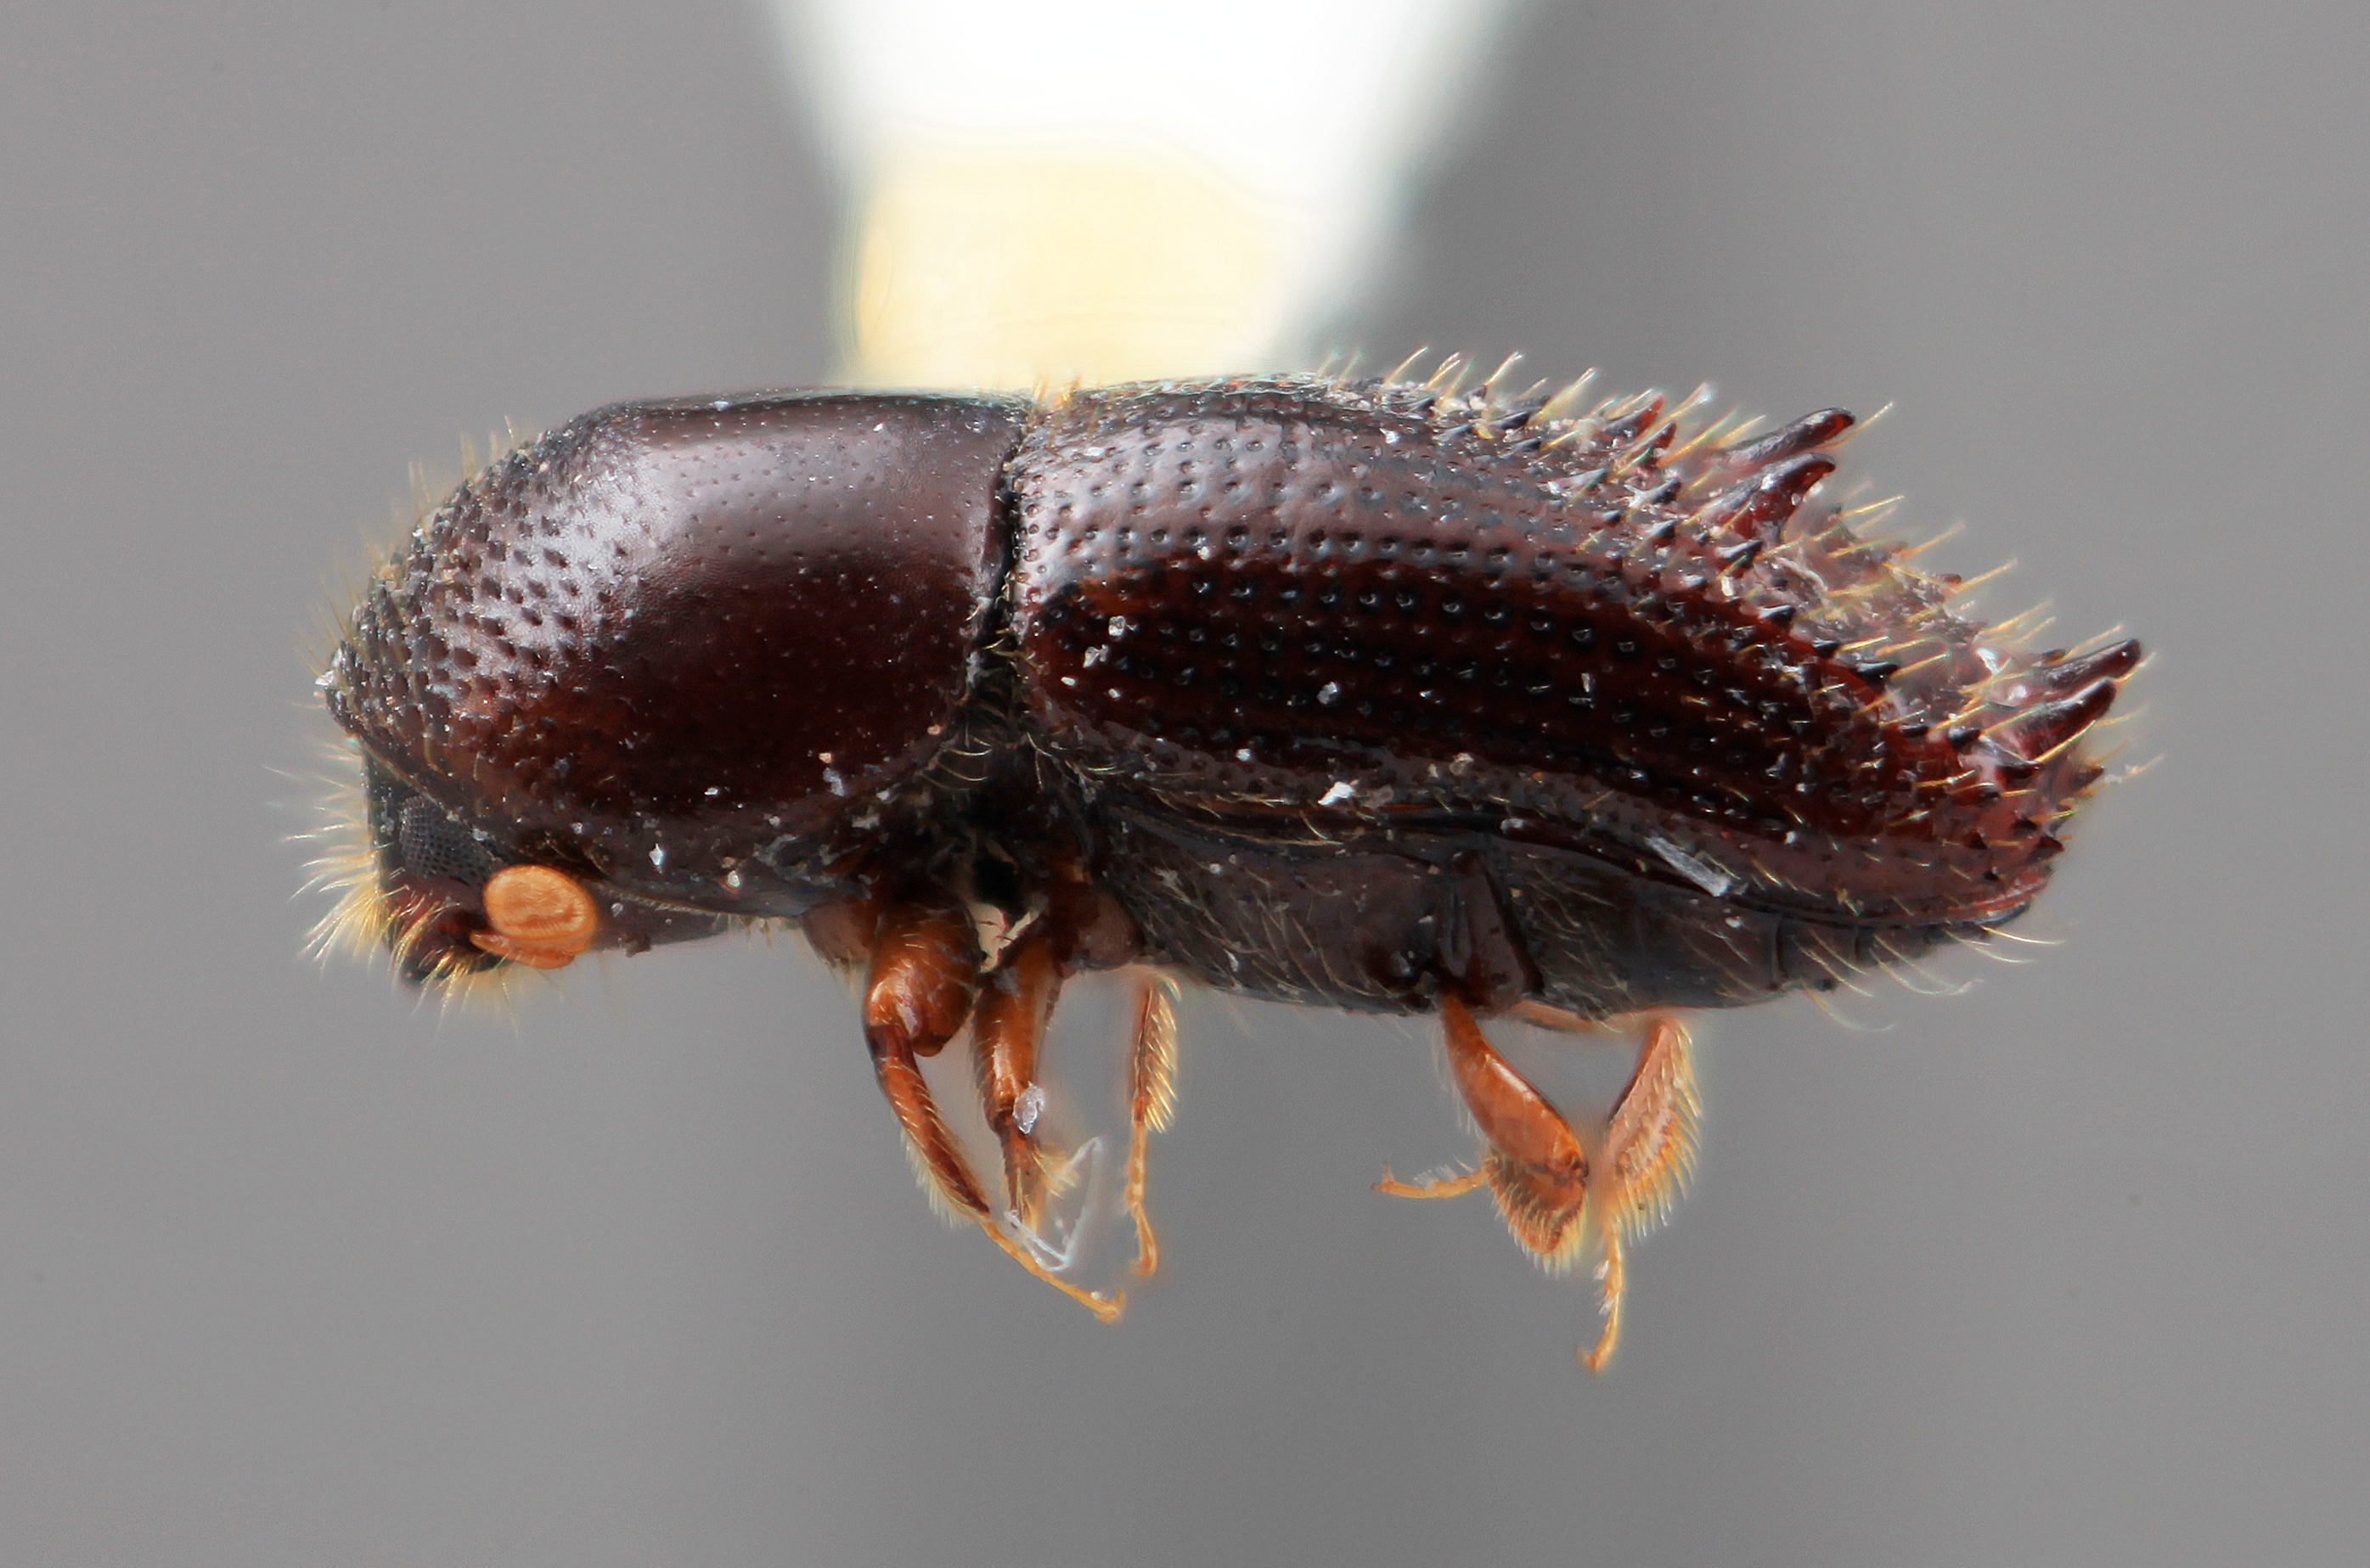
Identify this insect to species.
Xyleborinus tribulosus
